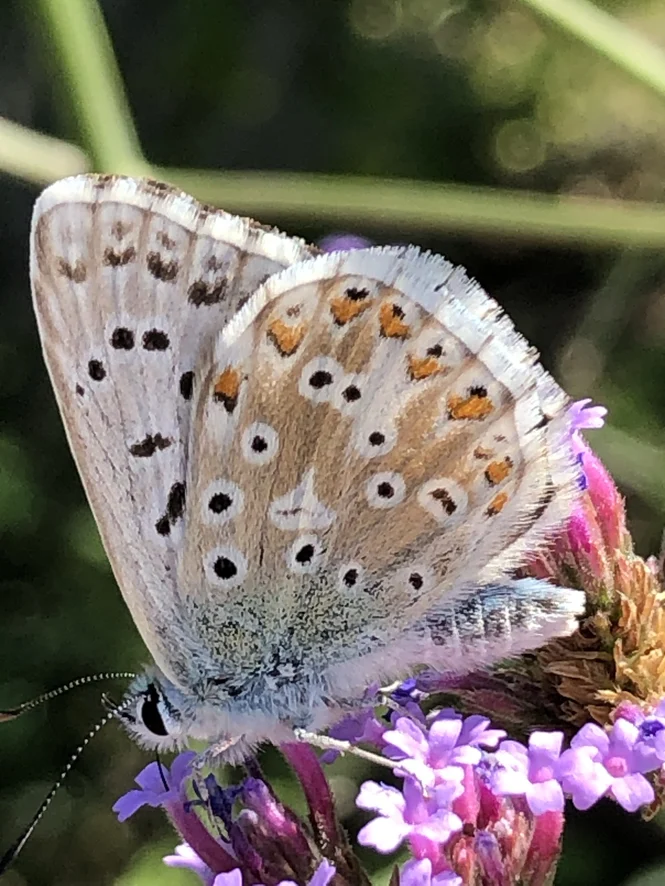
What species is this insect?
Lysandra coridon
